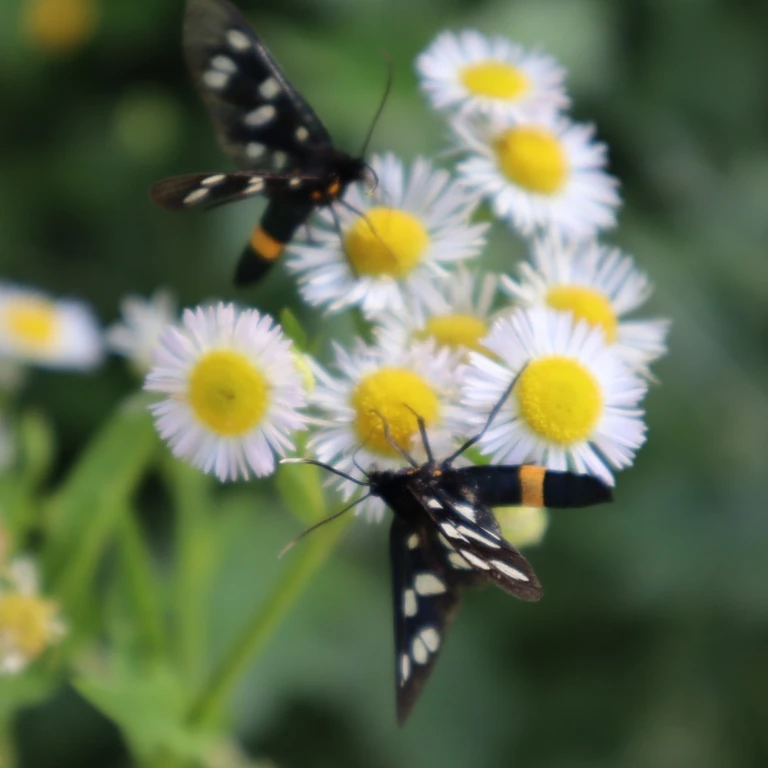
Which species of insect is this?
Amata phegea
